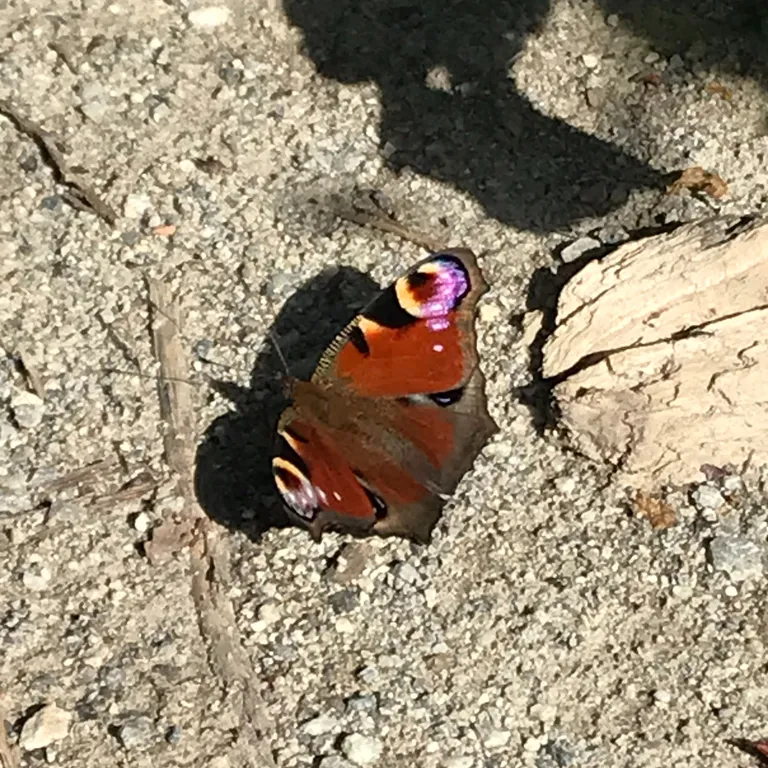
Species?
Aglais io
